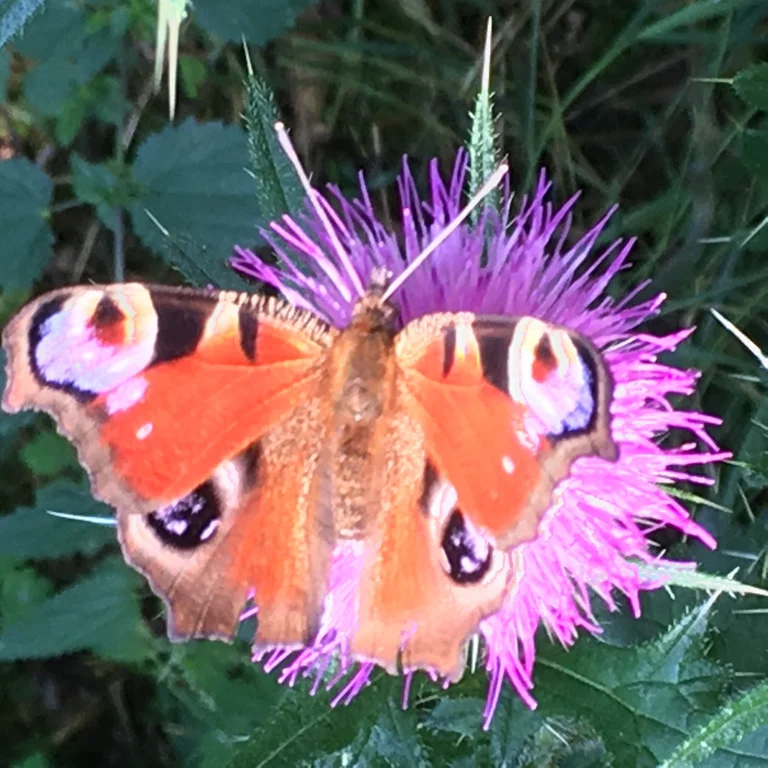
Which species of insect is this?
Aglais io
